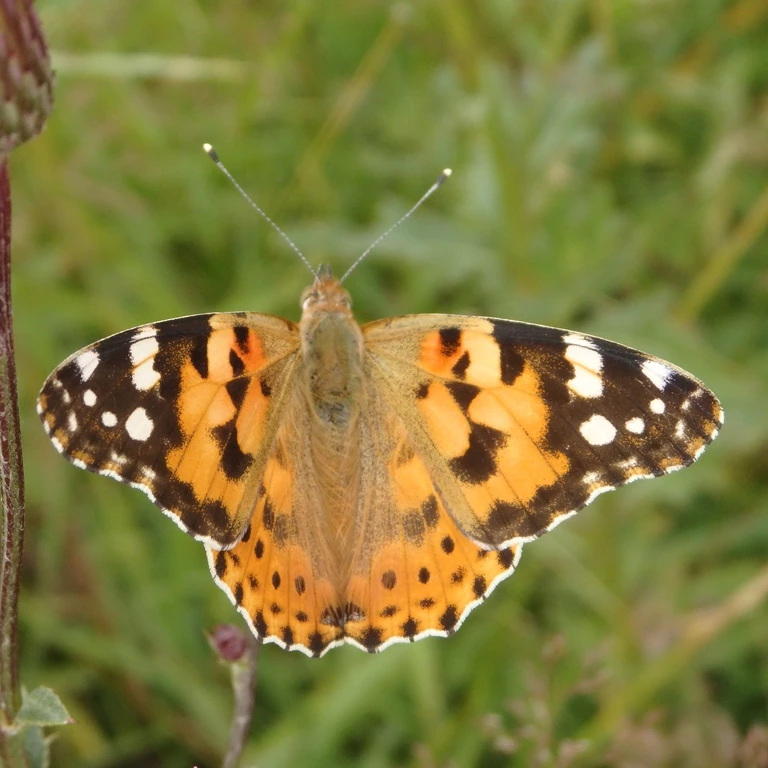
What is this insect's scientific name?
Vanessa cardui
